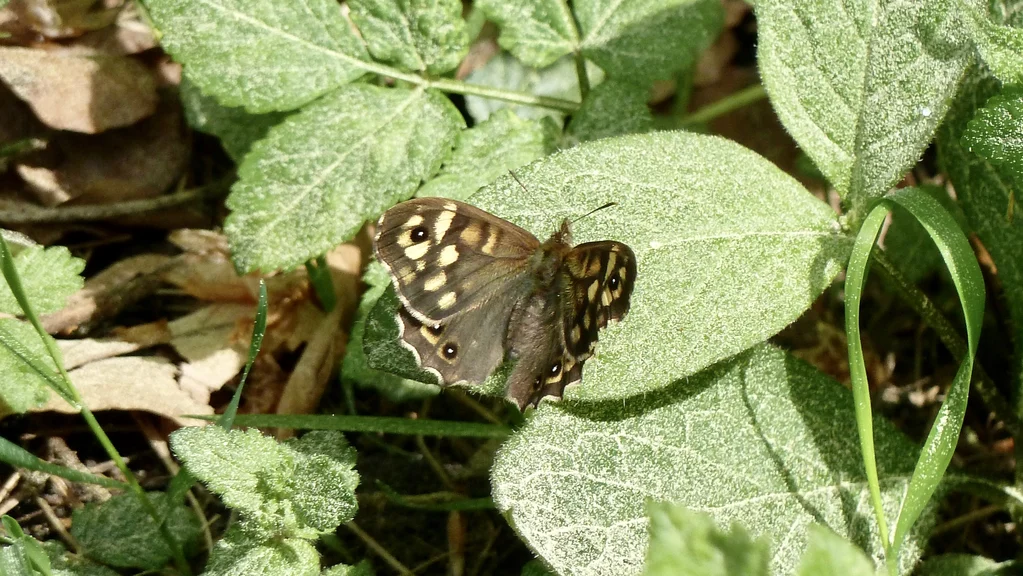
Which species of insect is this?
Pararge aegeria
